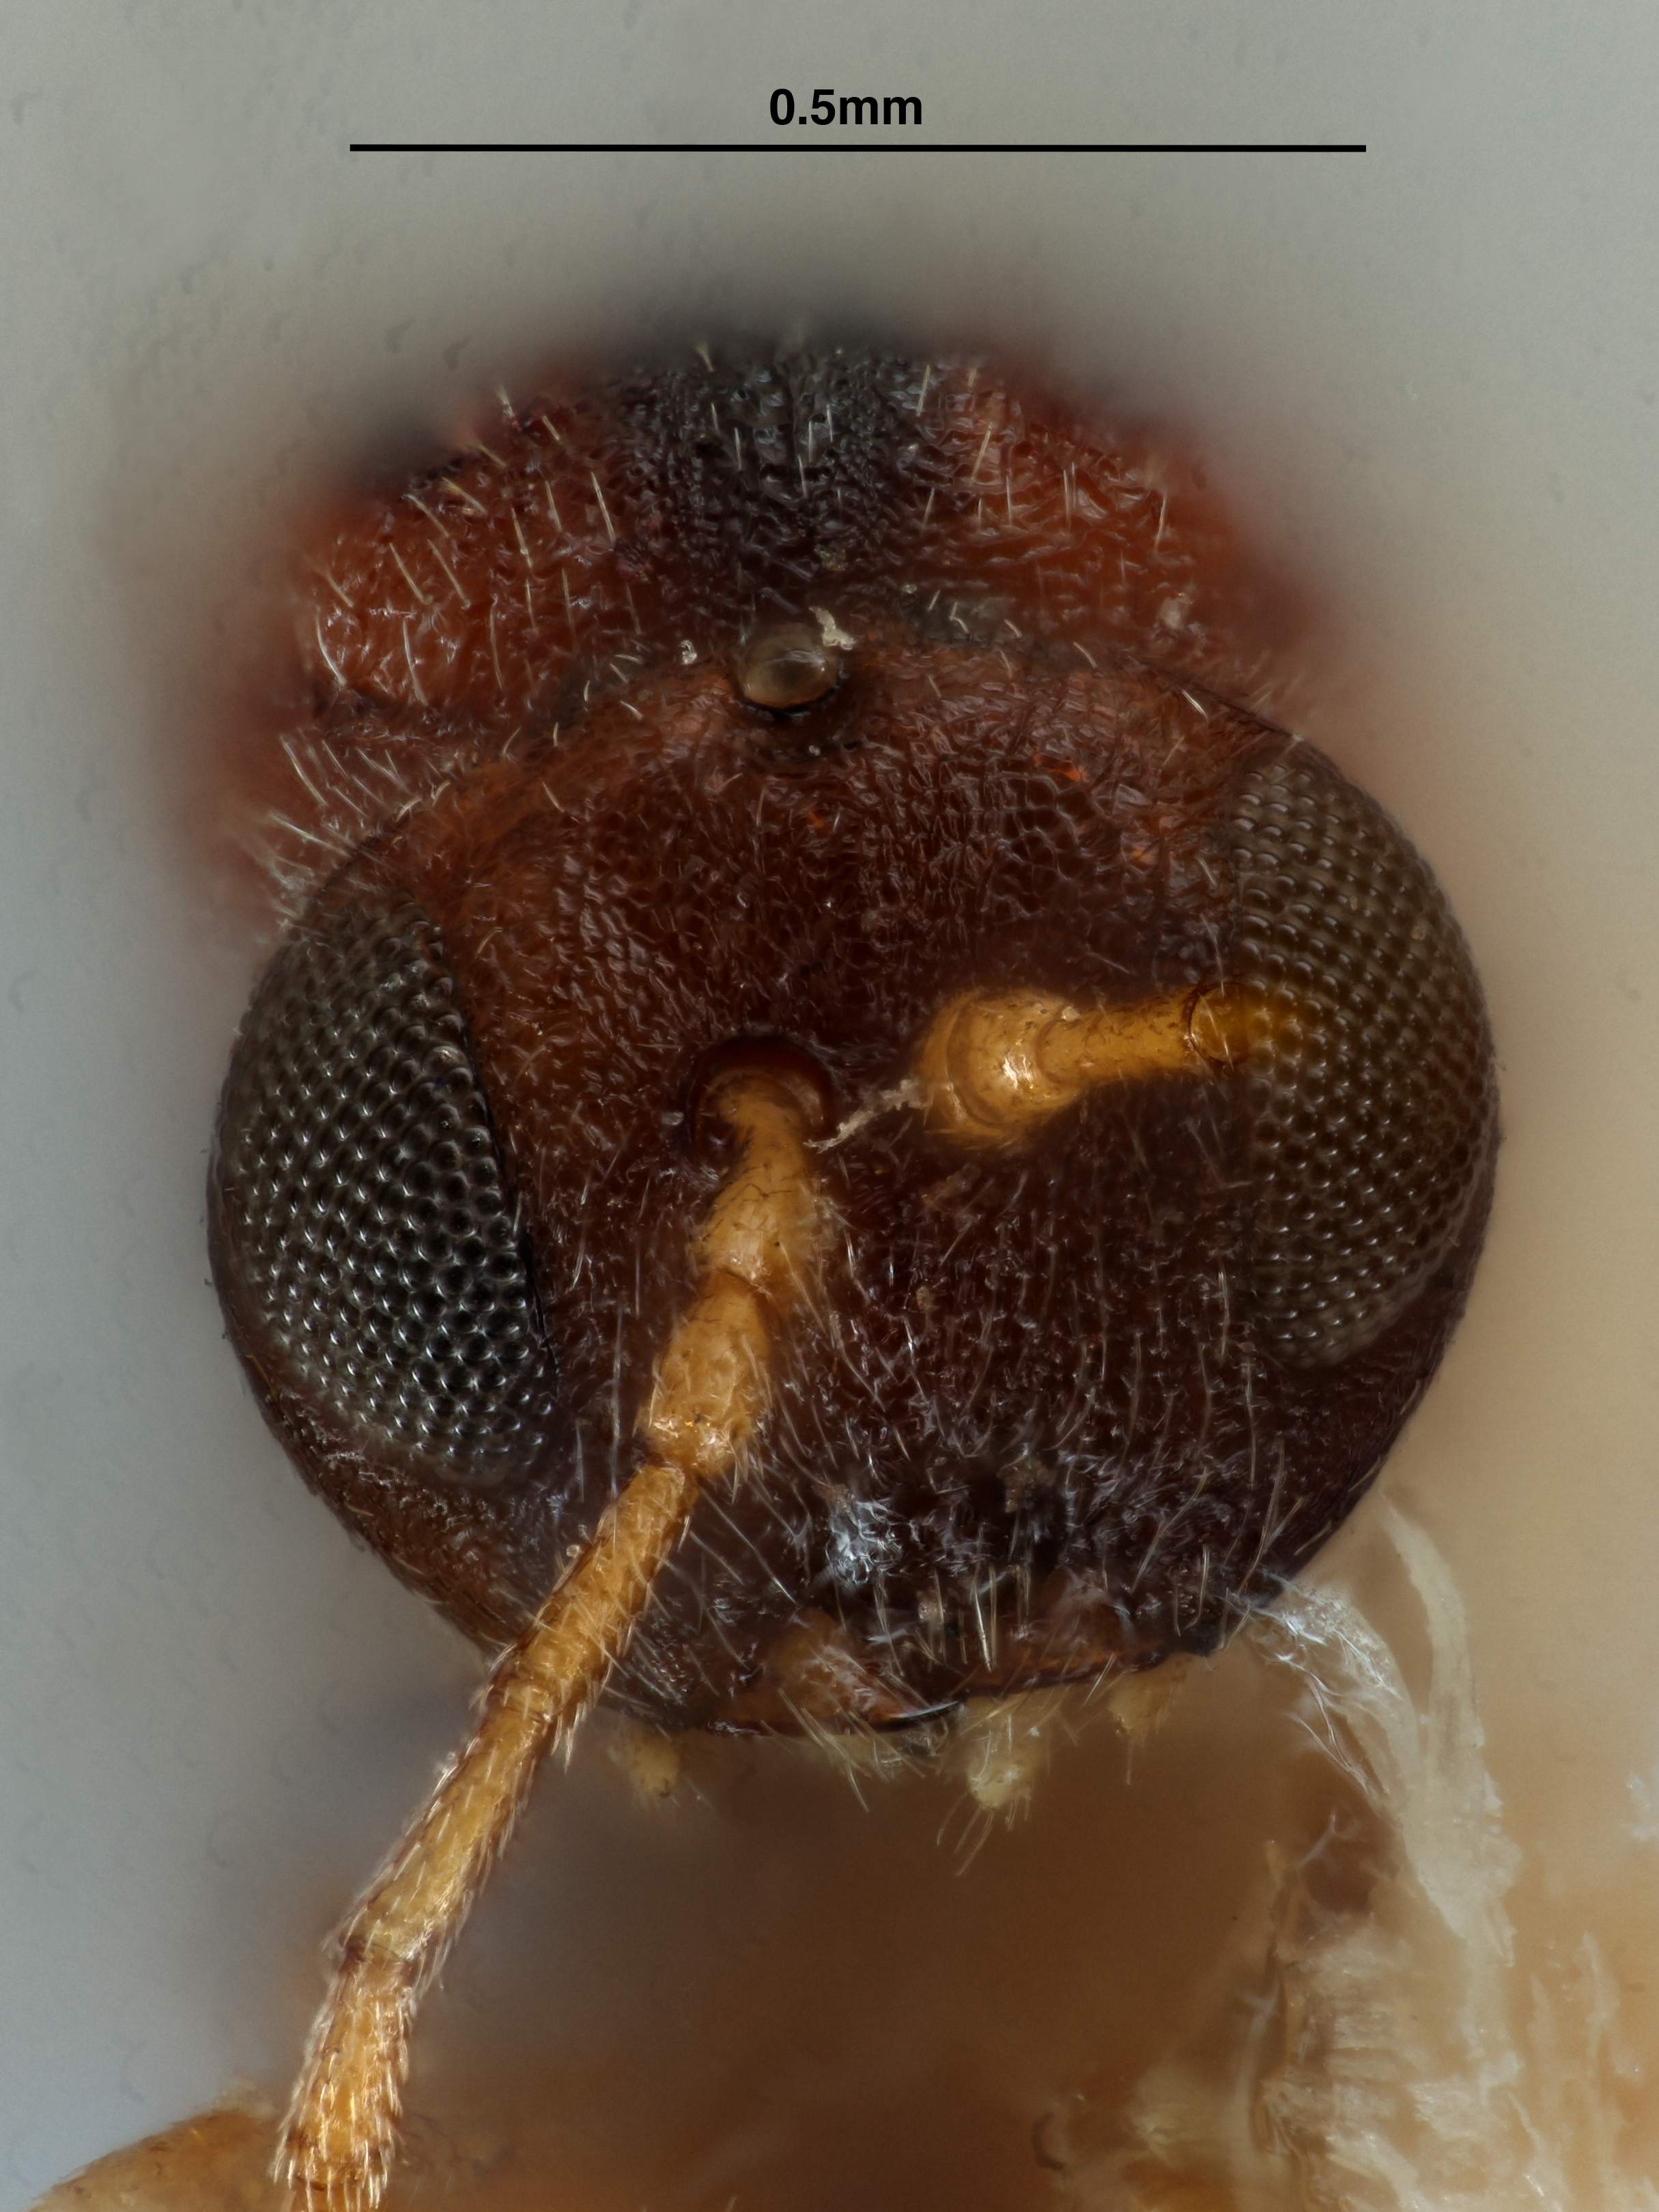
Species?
Heteroecus crescentus
